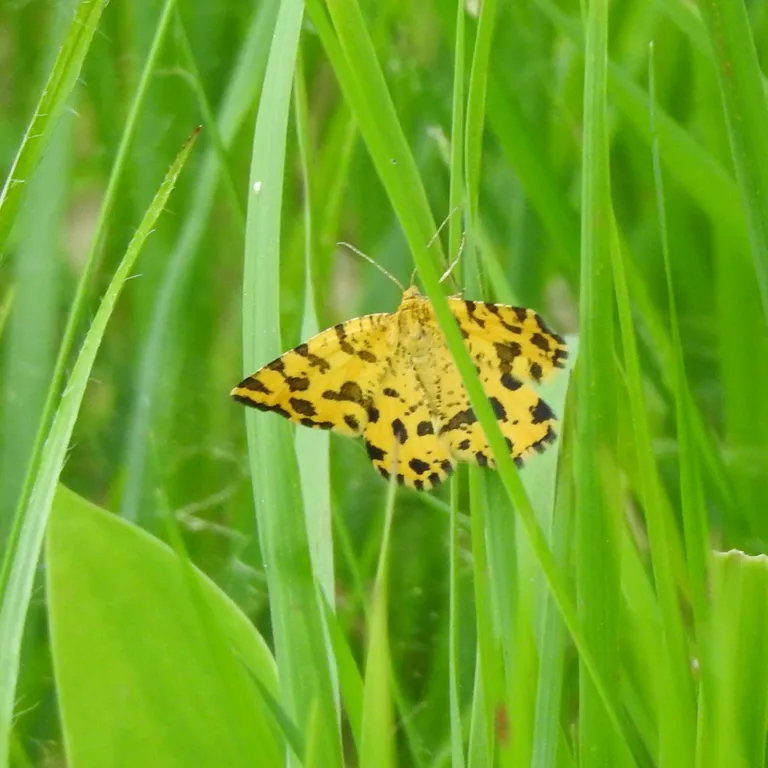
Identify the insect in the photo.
Pseudopanthera macularia
